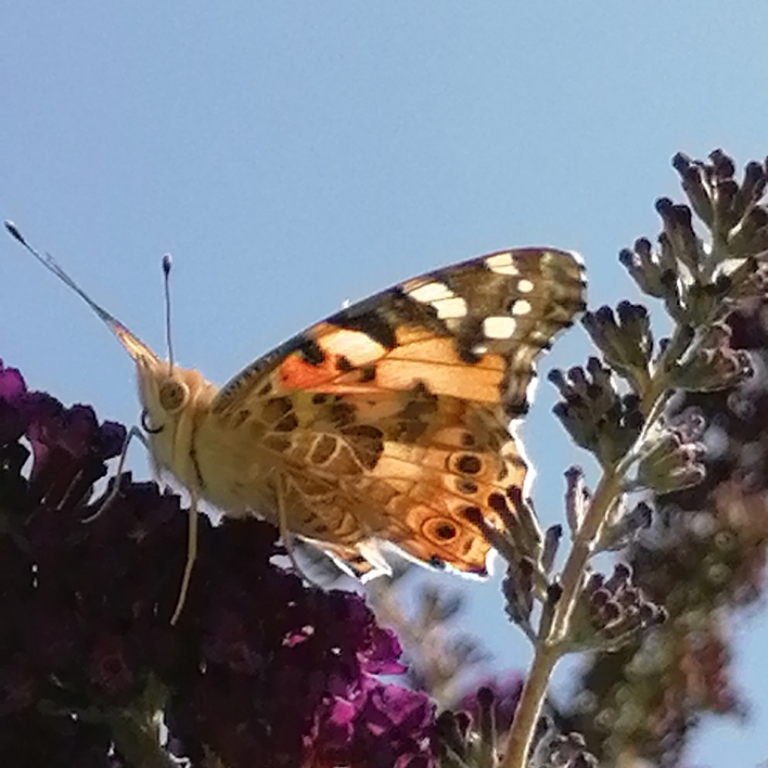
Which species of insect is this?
Vanessa cardui
